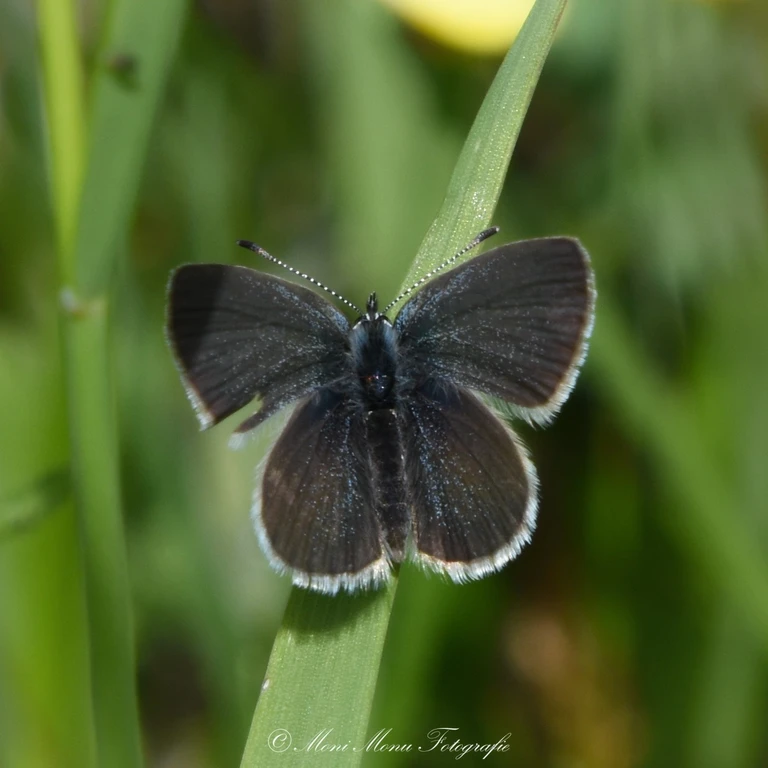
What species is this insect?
Cupido minimus
